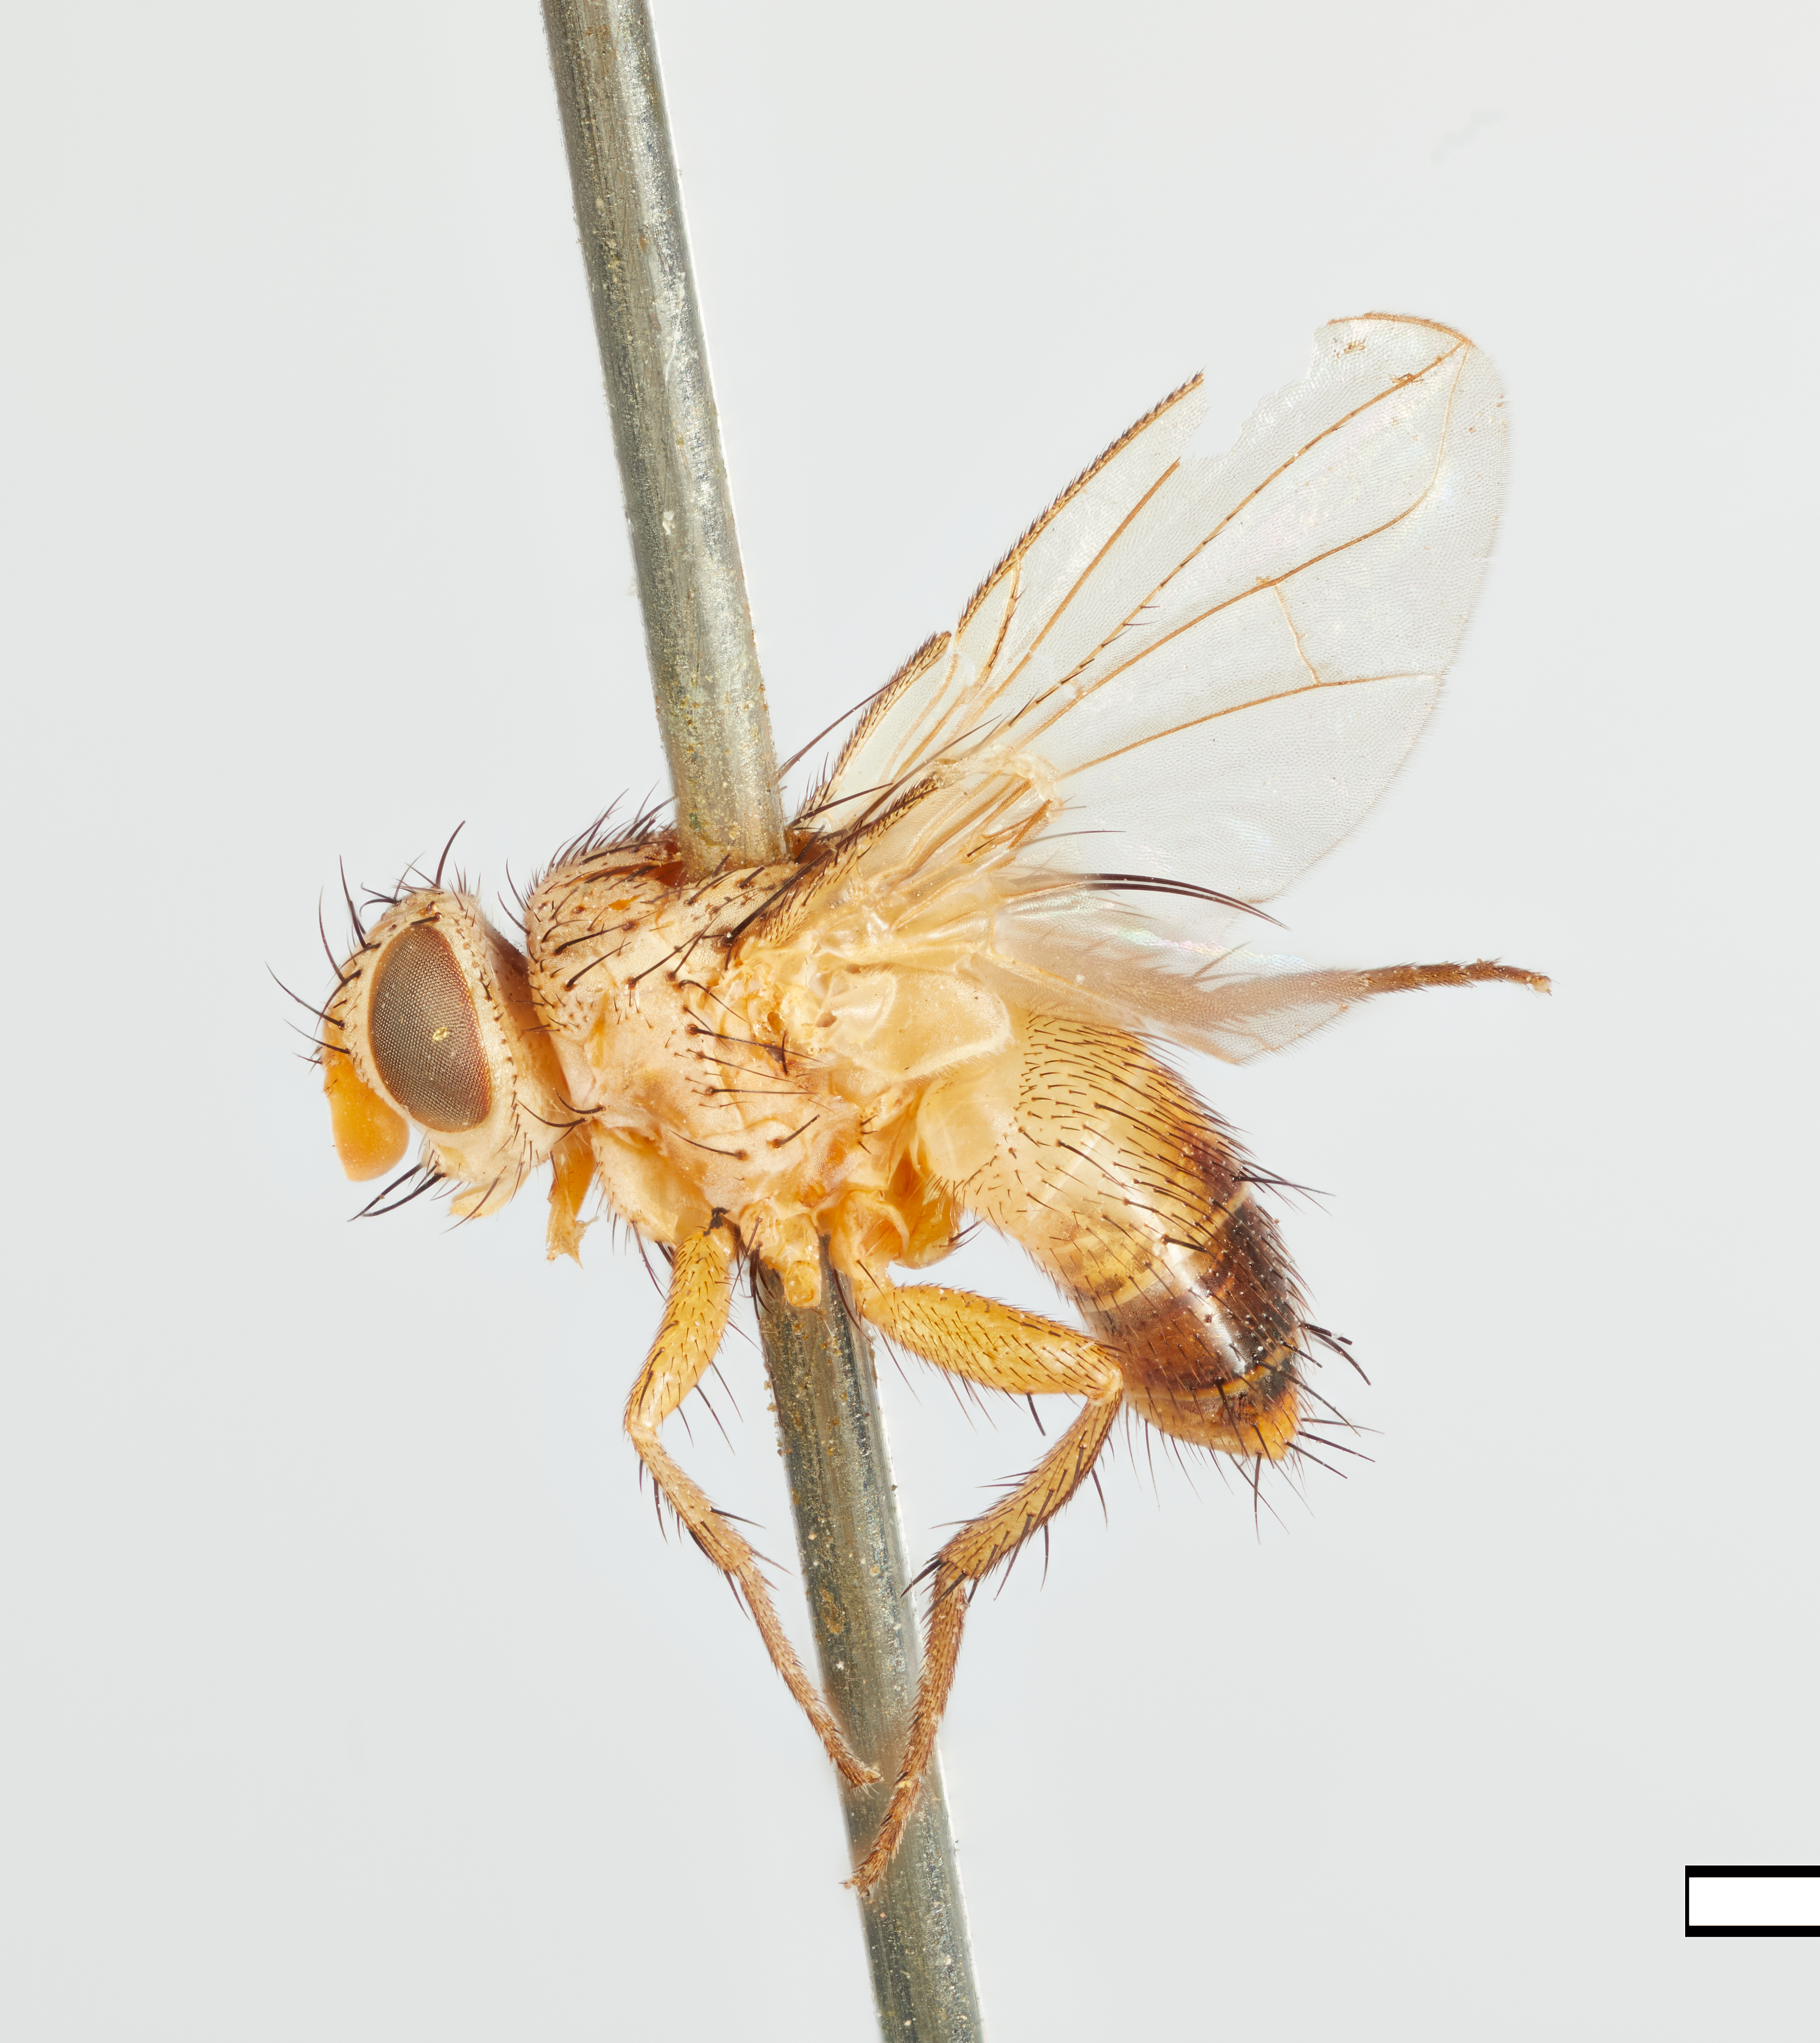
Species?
Actia palloris
